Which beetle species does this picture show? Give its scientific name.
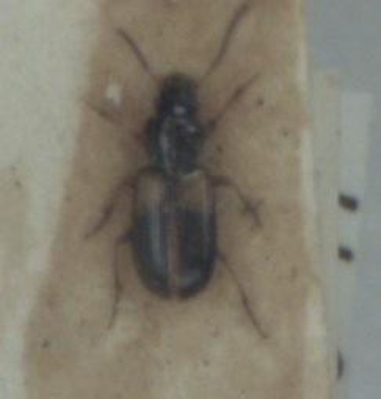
Acupalpus meridianus
